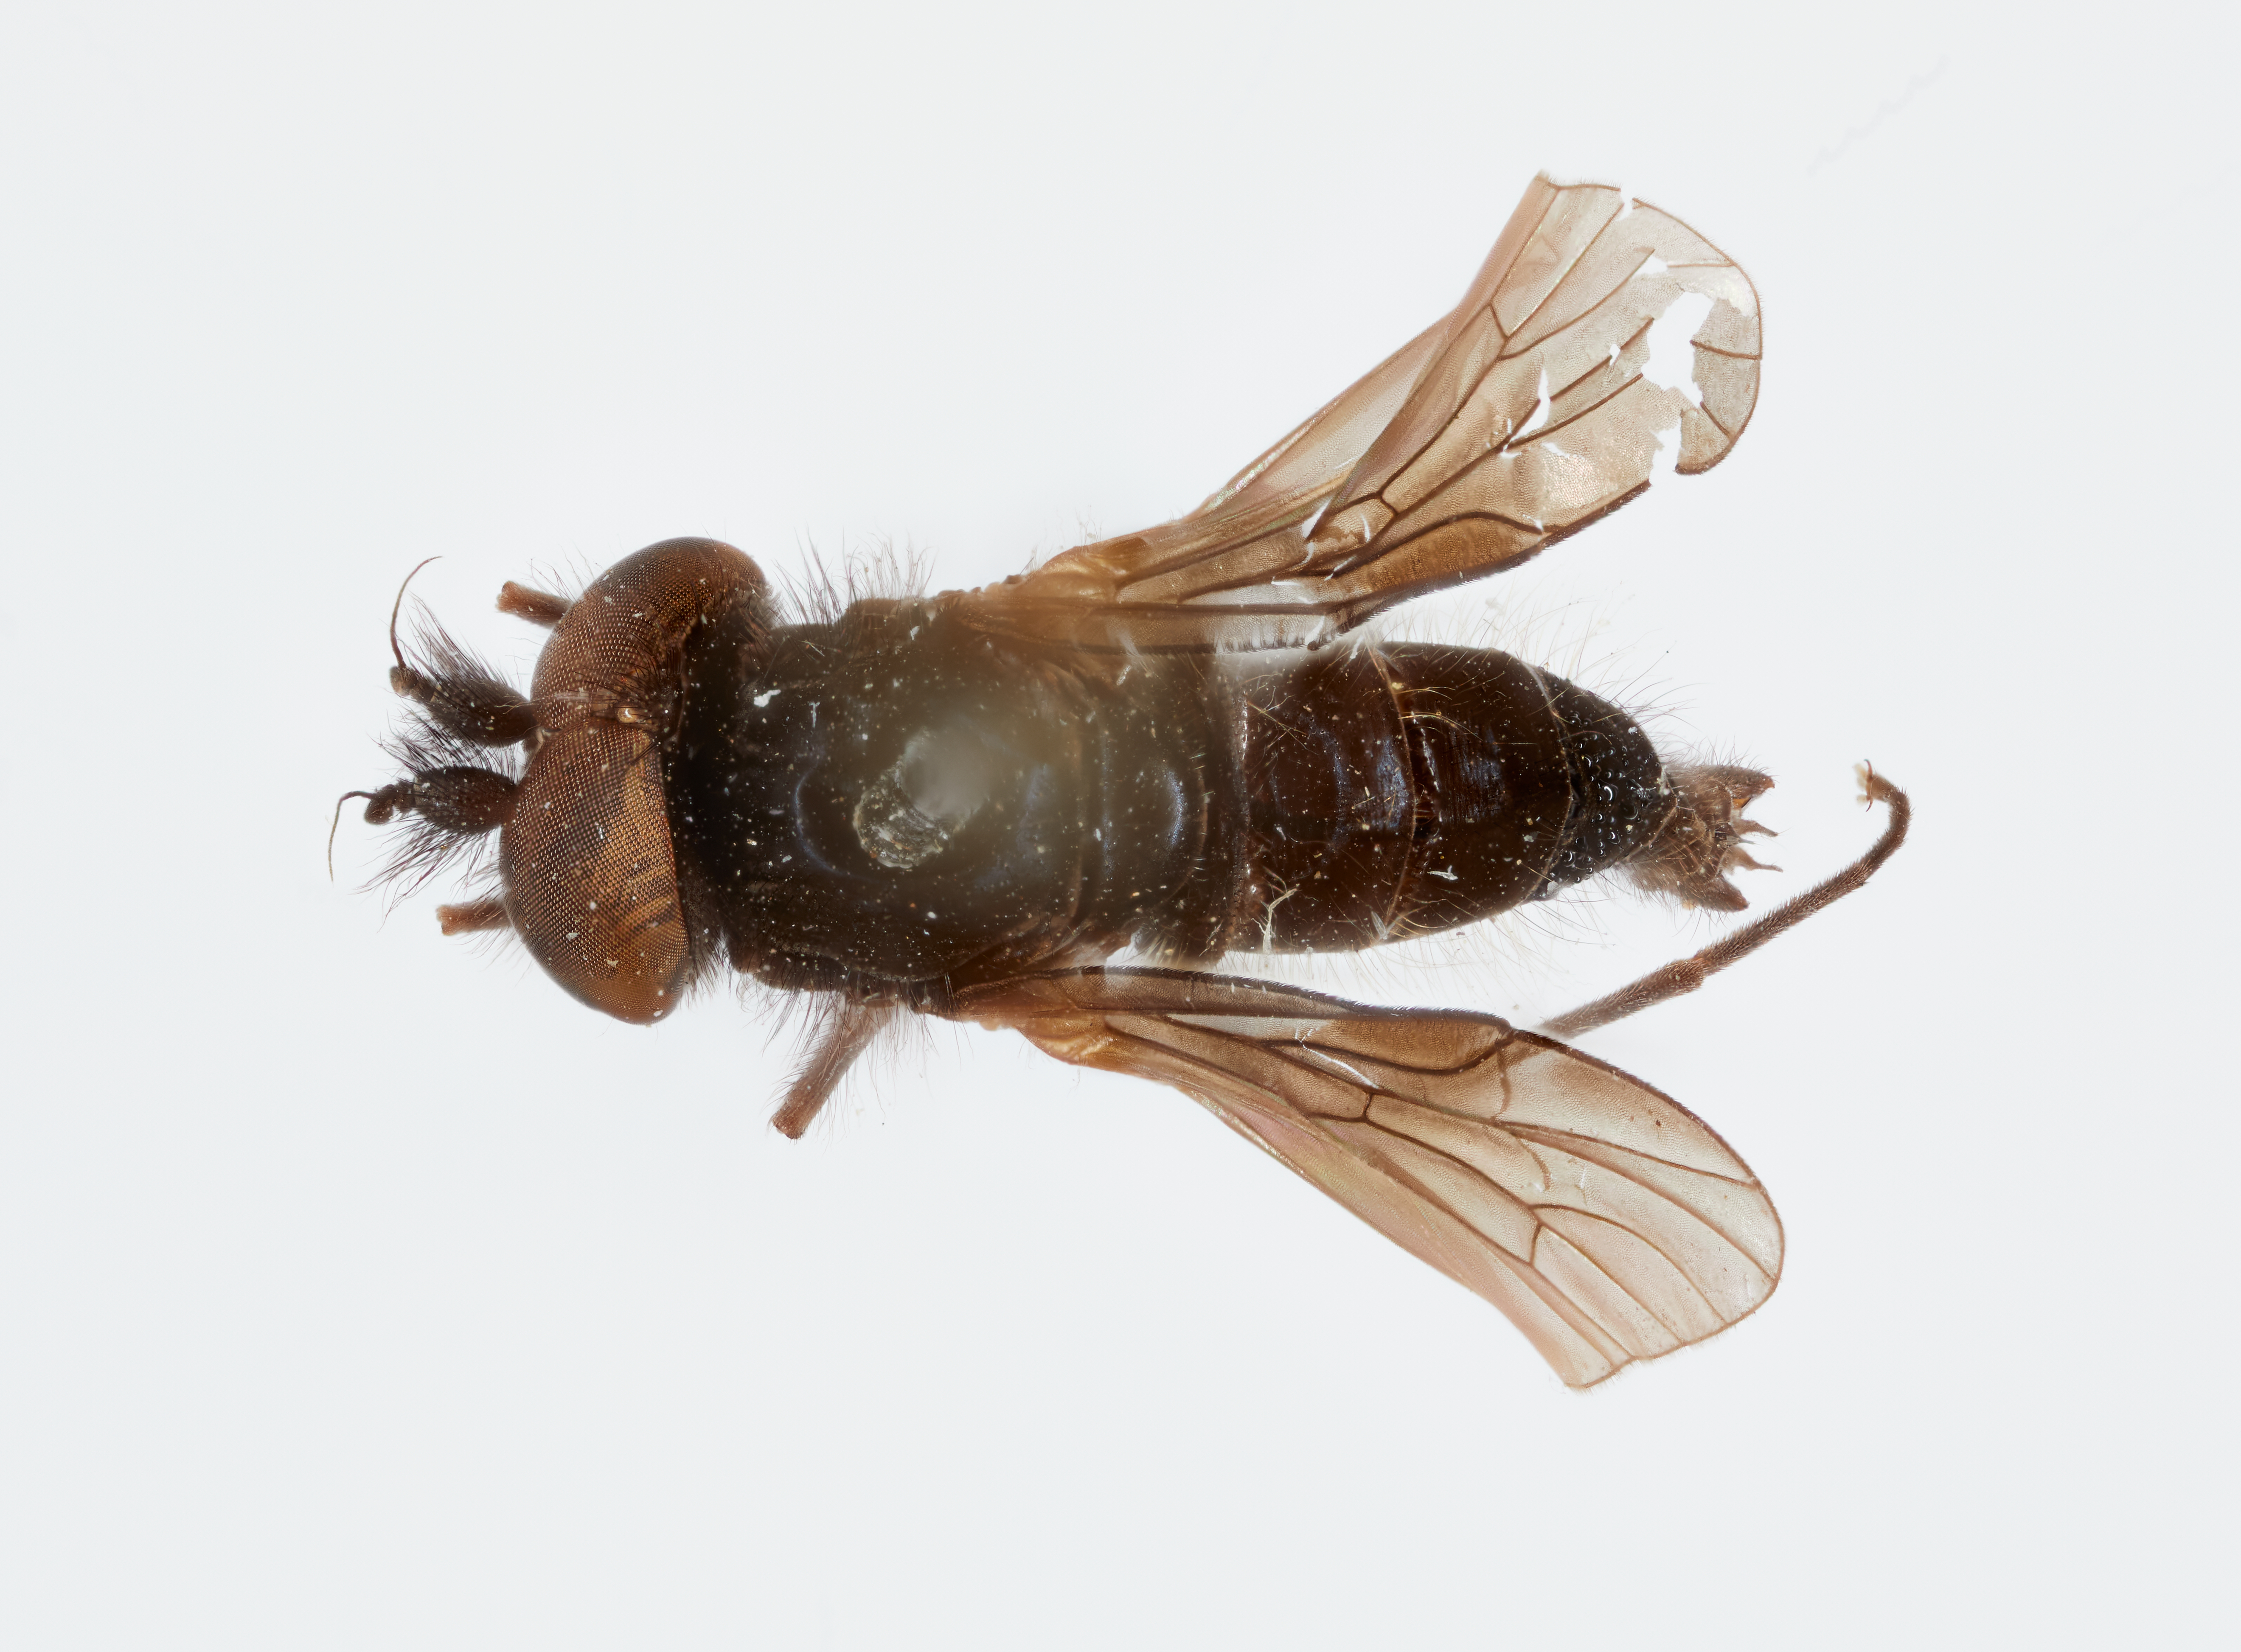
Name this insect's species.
Symphoromyia kincaidi
